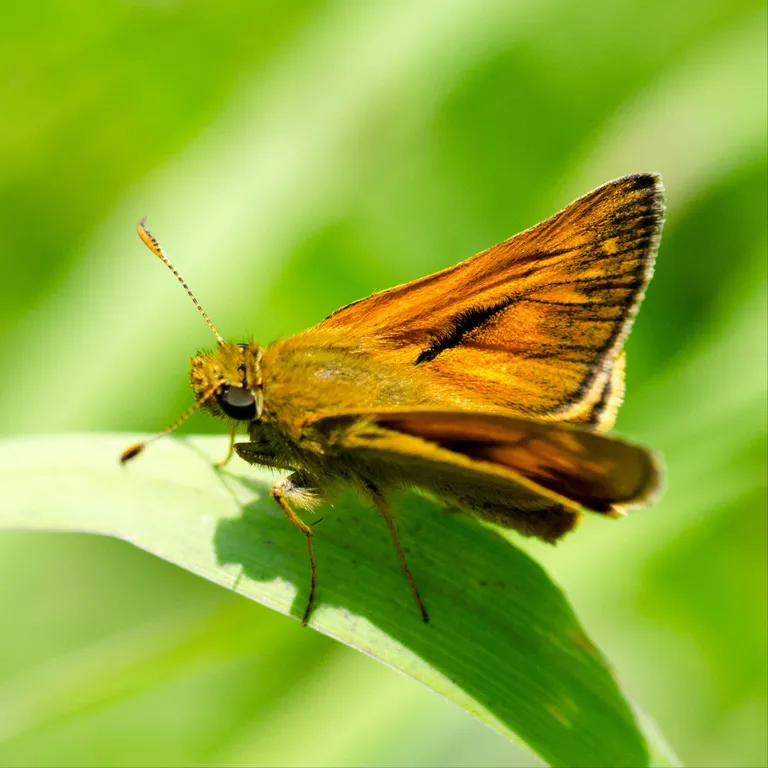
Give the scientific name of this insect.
Ochlodes sylvanus (also Ochlodes venata)
